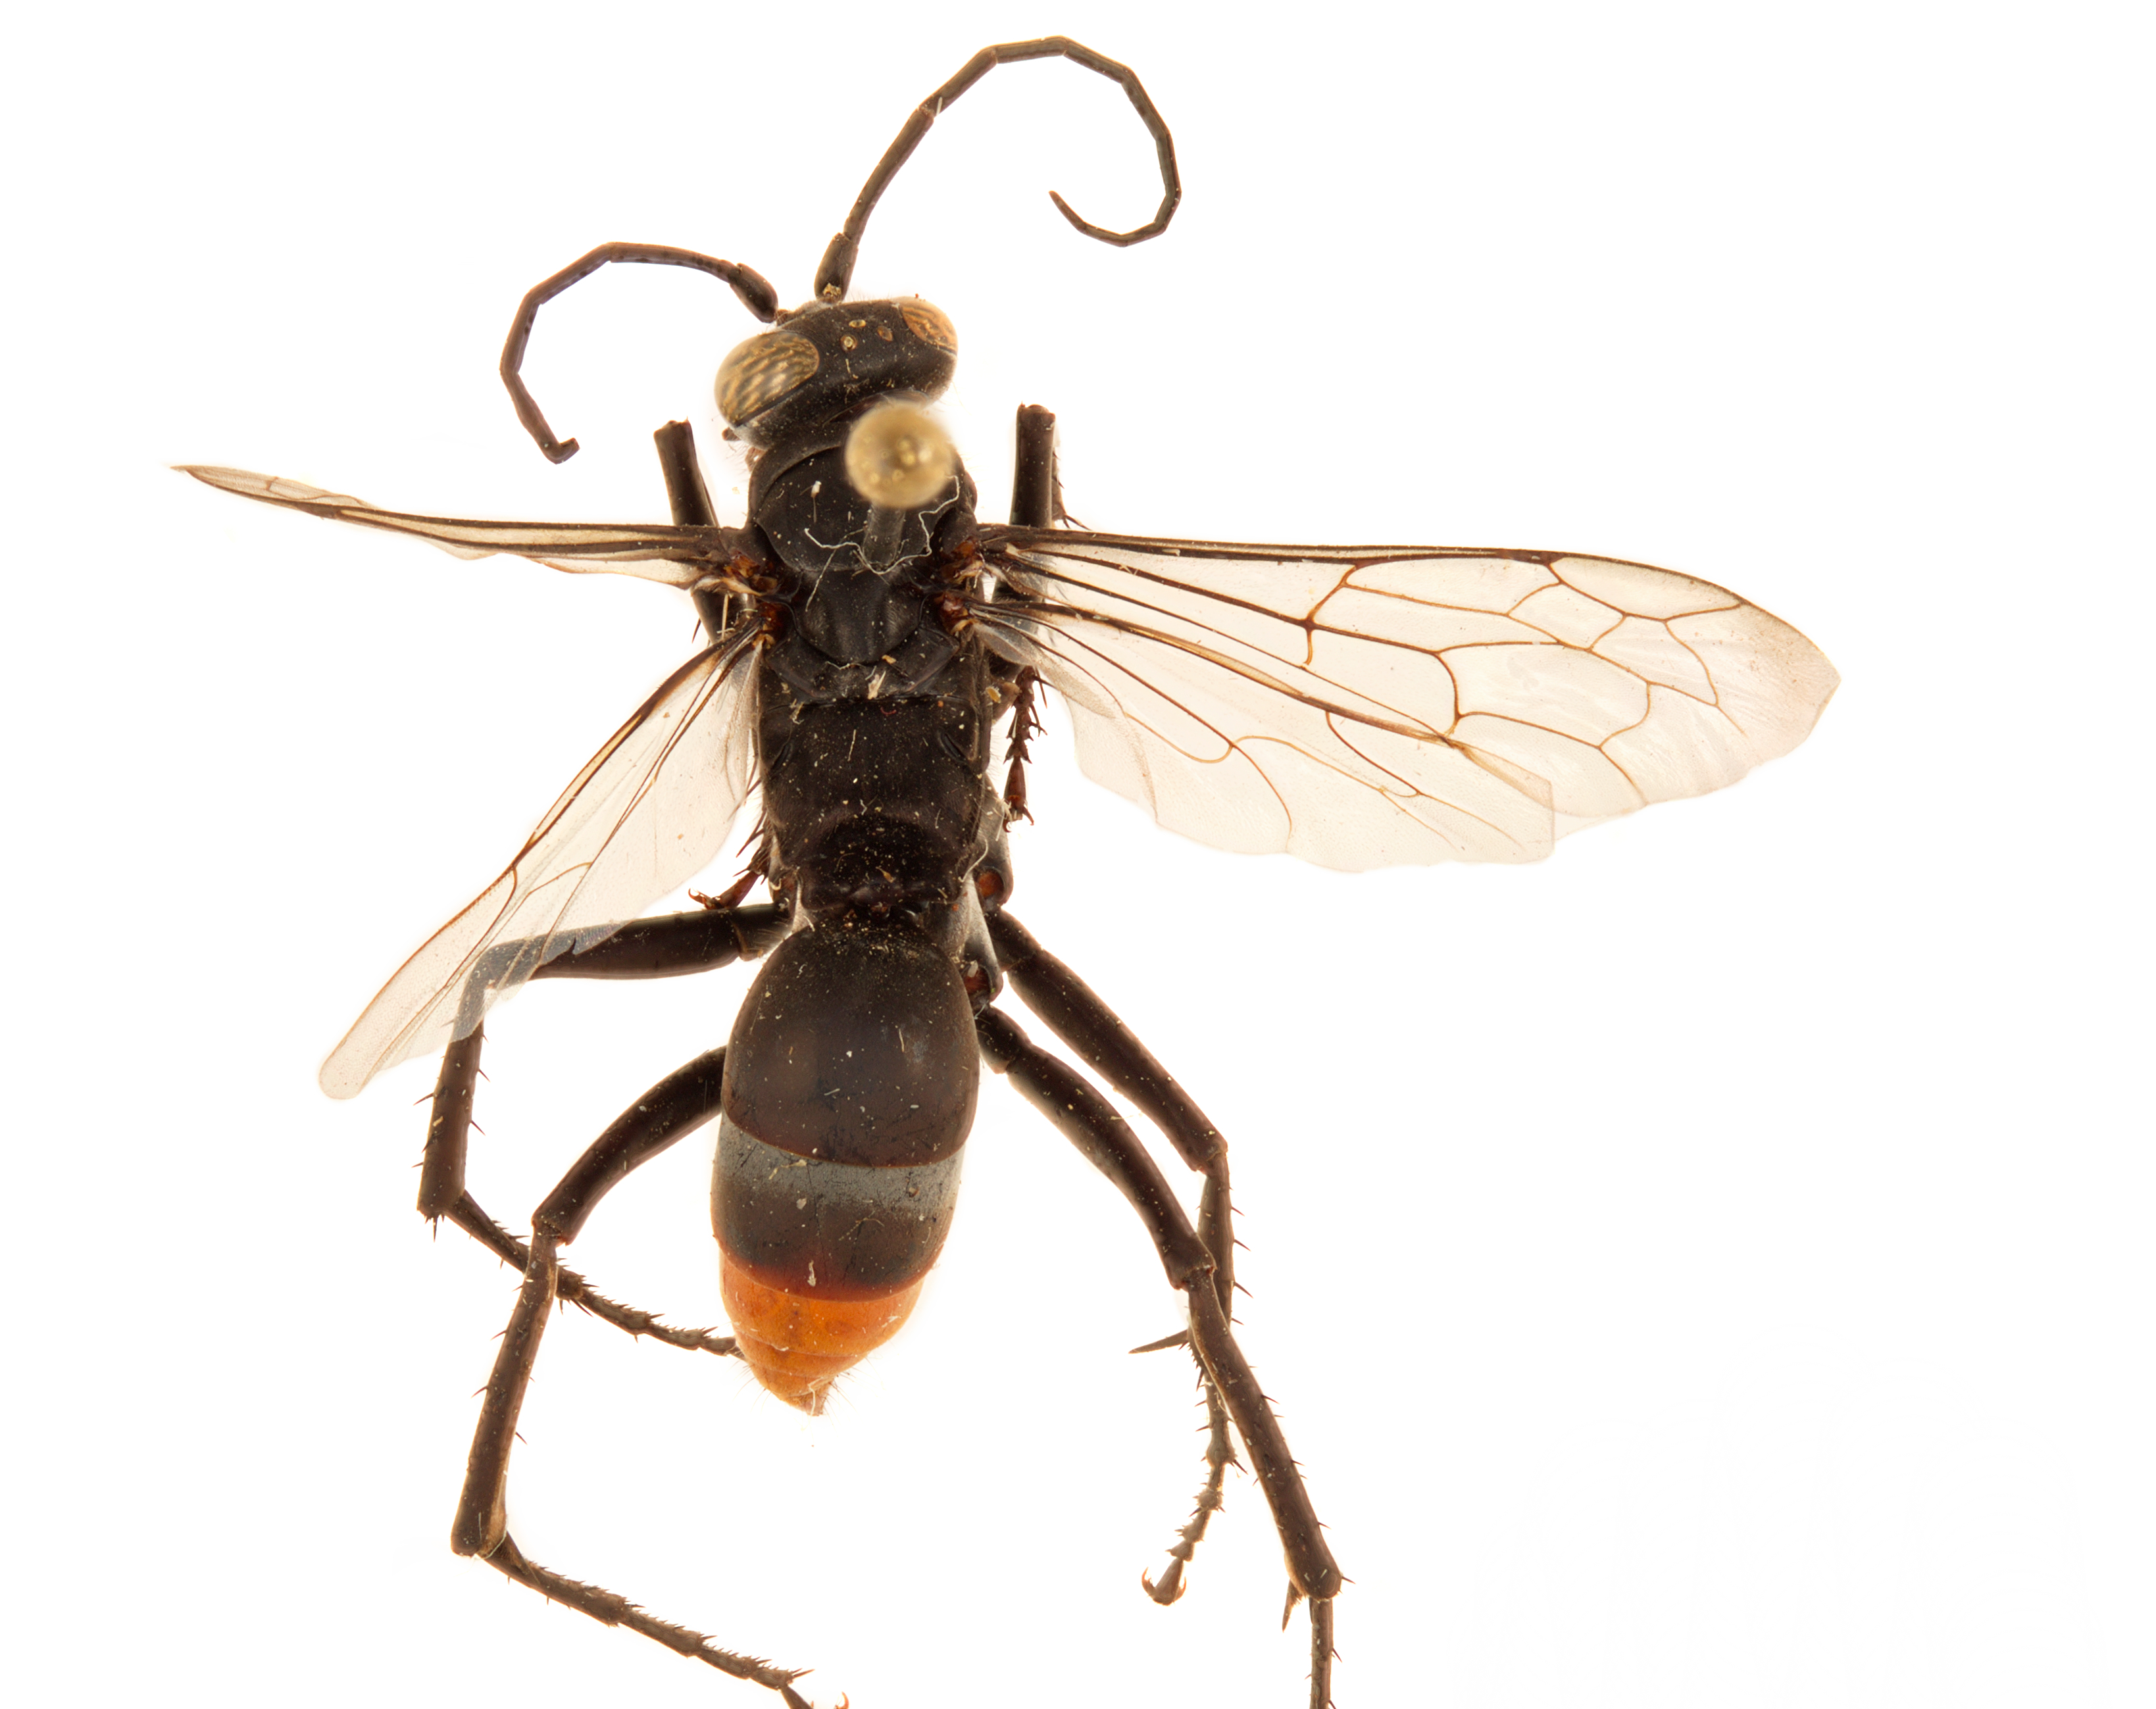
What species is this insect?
Tachypompilus analis
